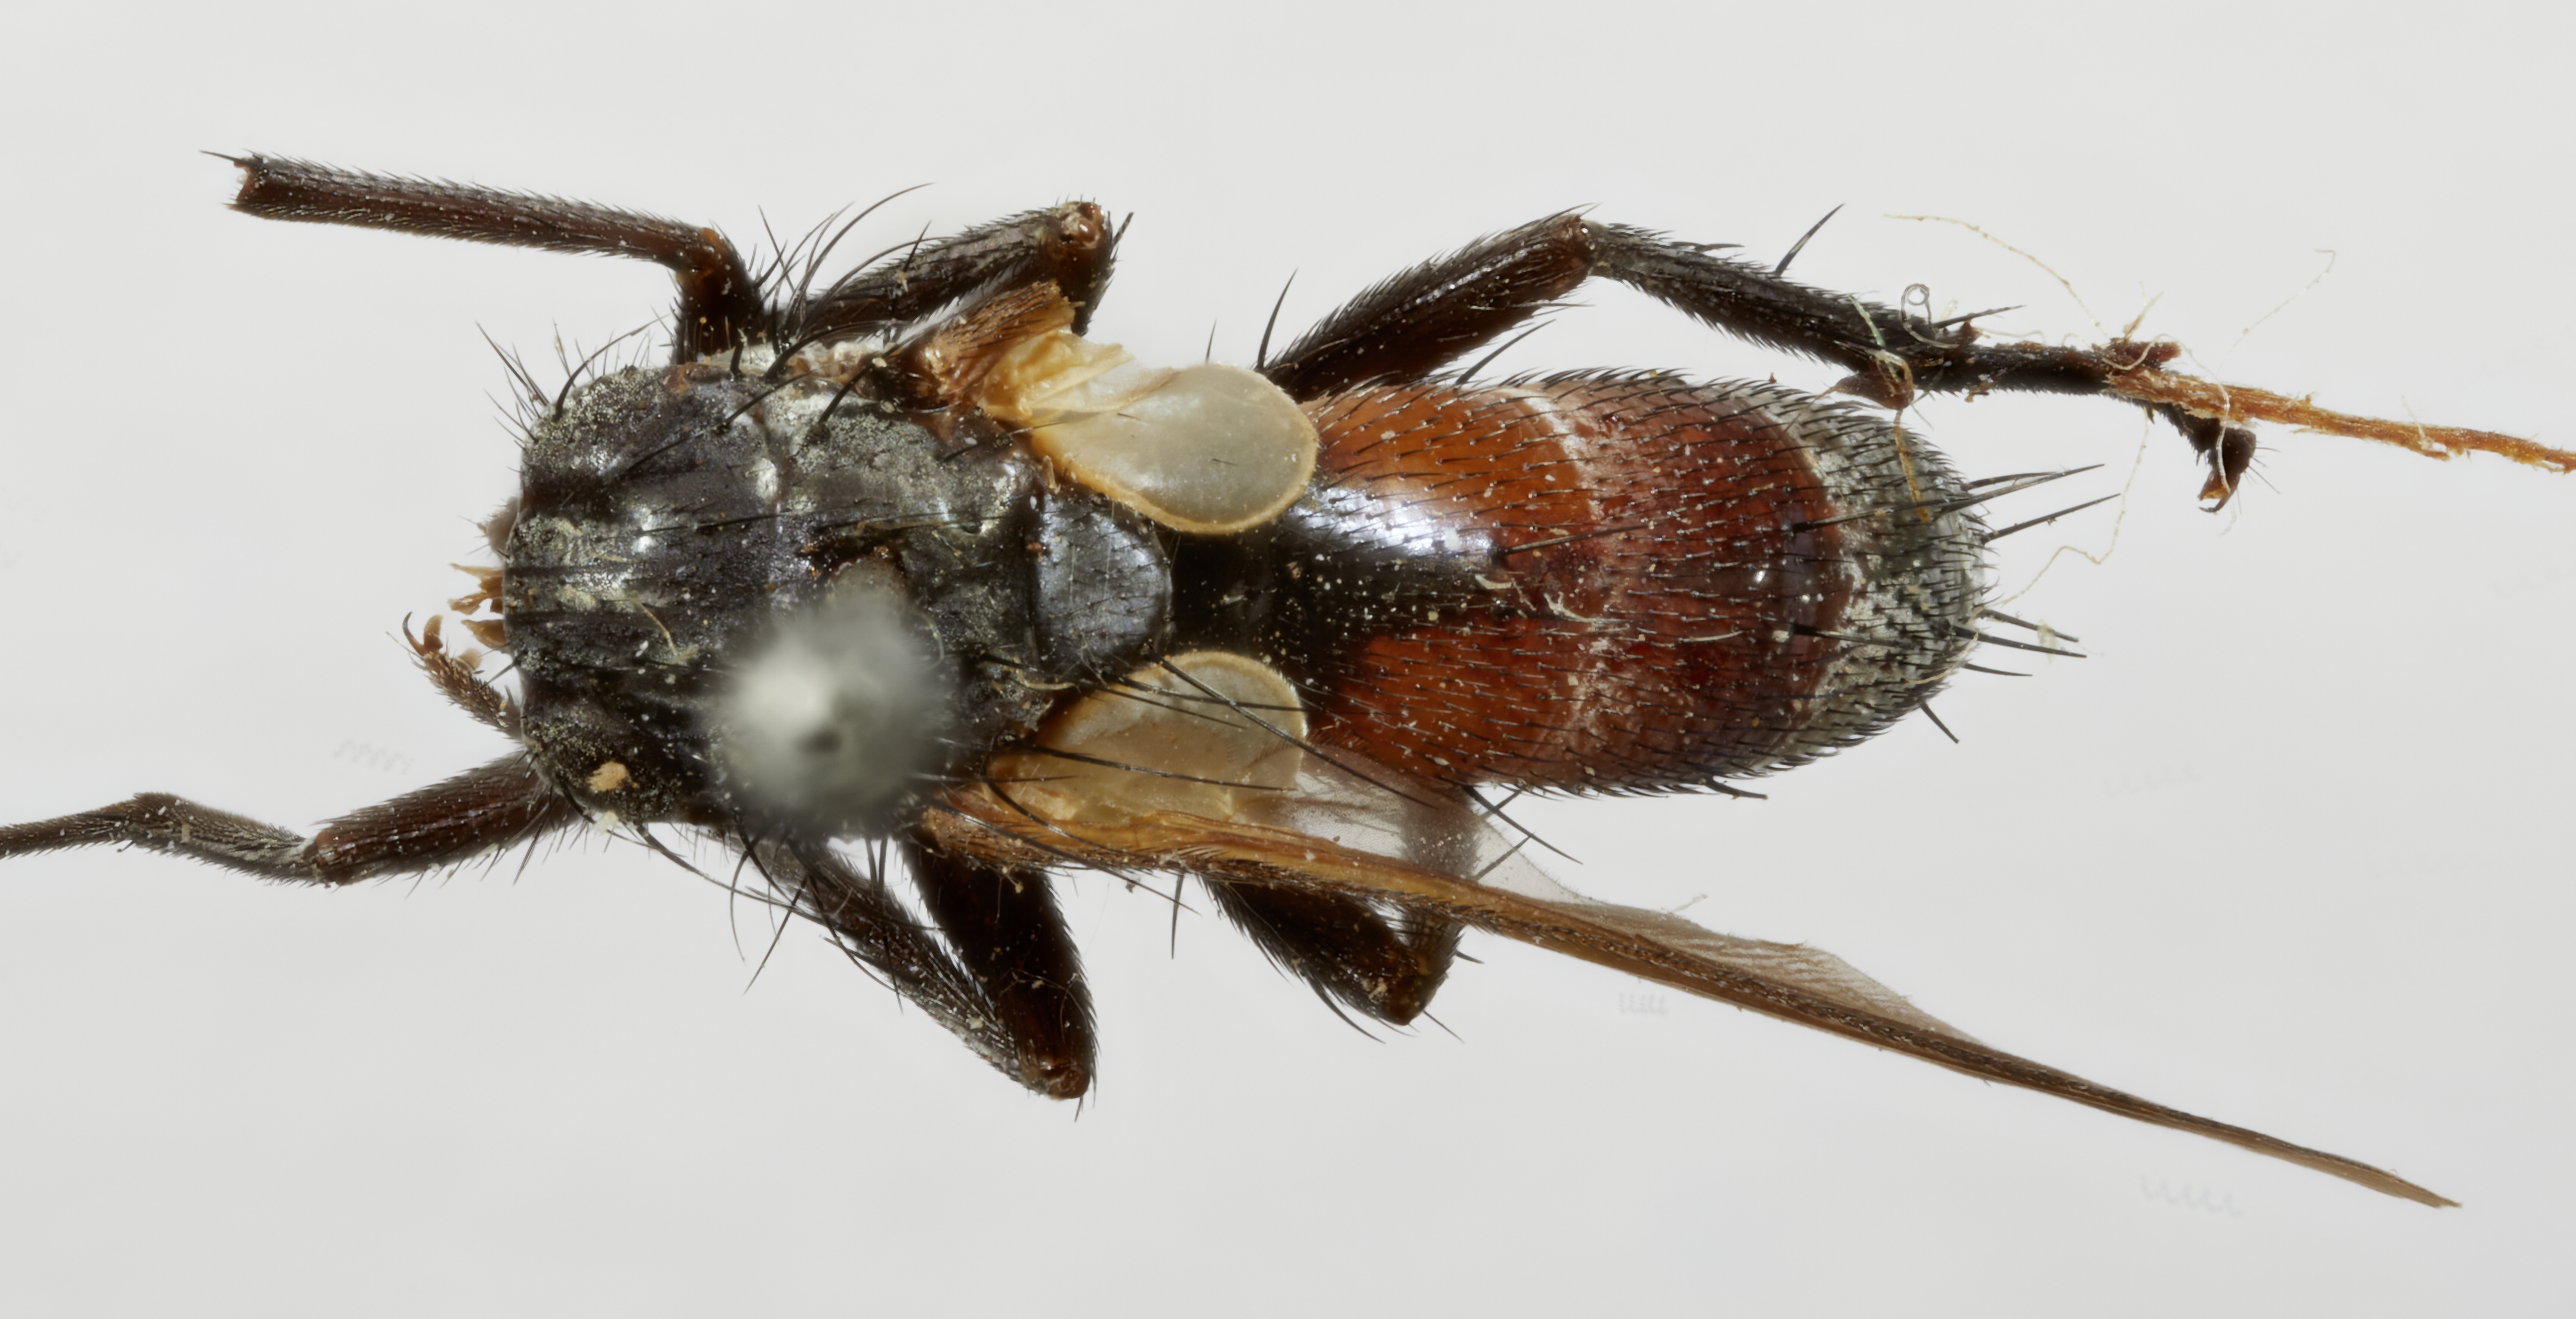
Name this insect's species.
Opsocyptera optima
